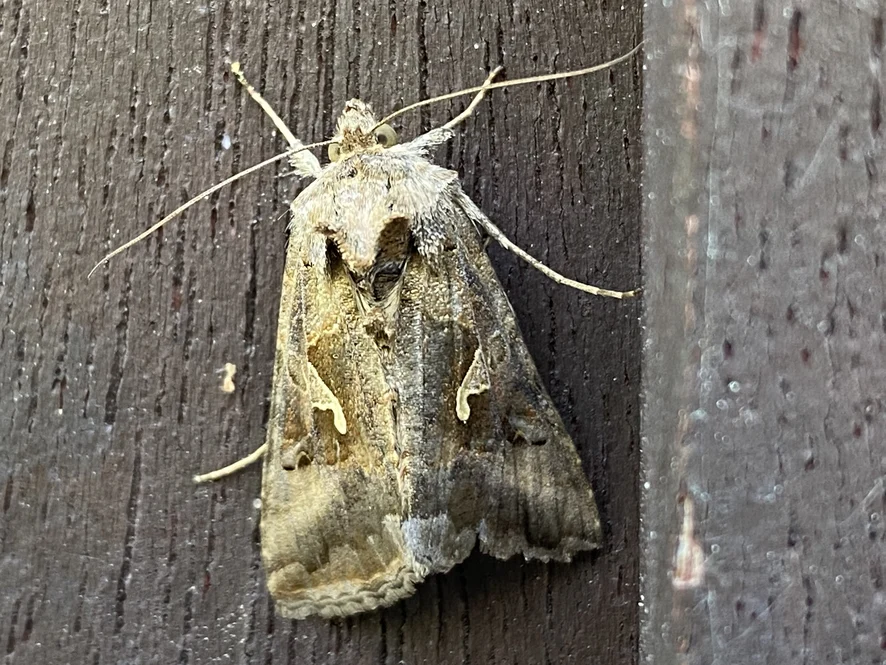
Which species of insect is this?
Autographa gamma
